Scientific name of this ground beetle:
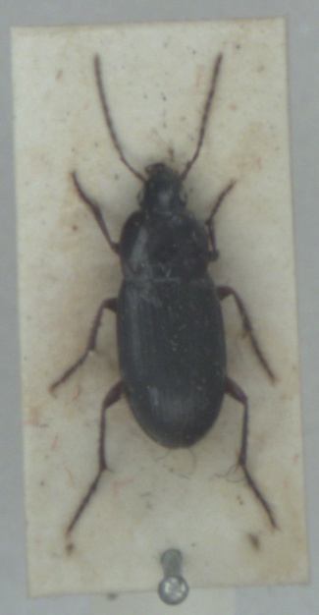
Calathus melanocephalus
